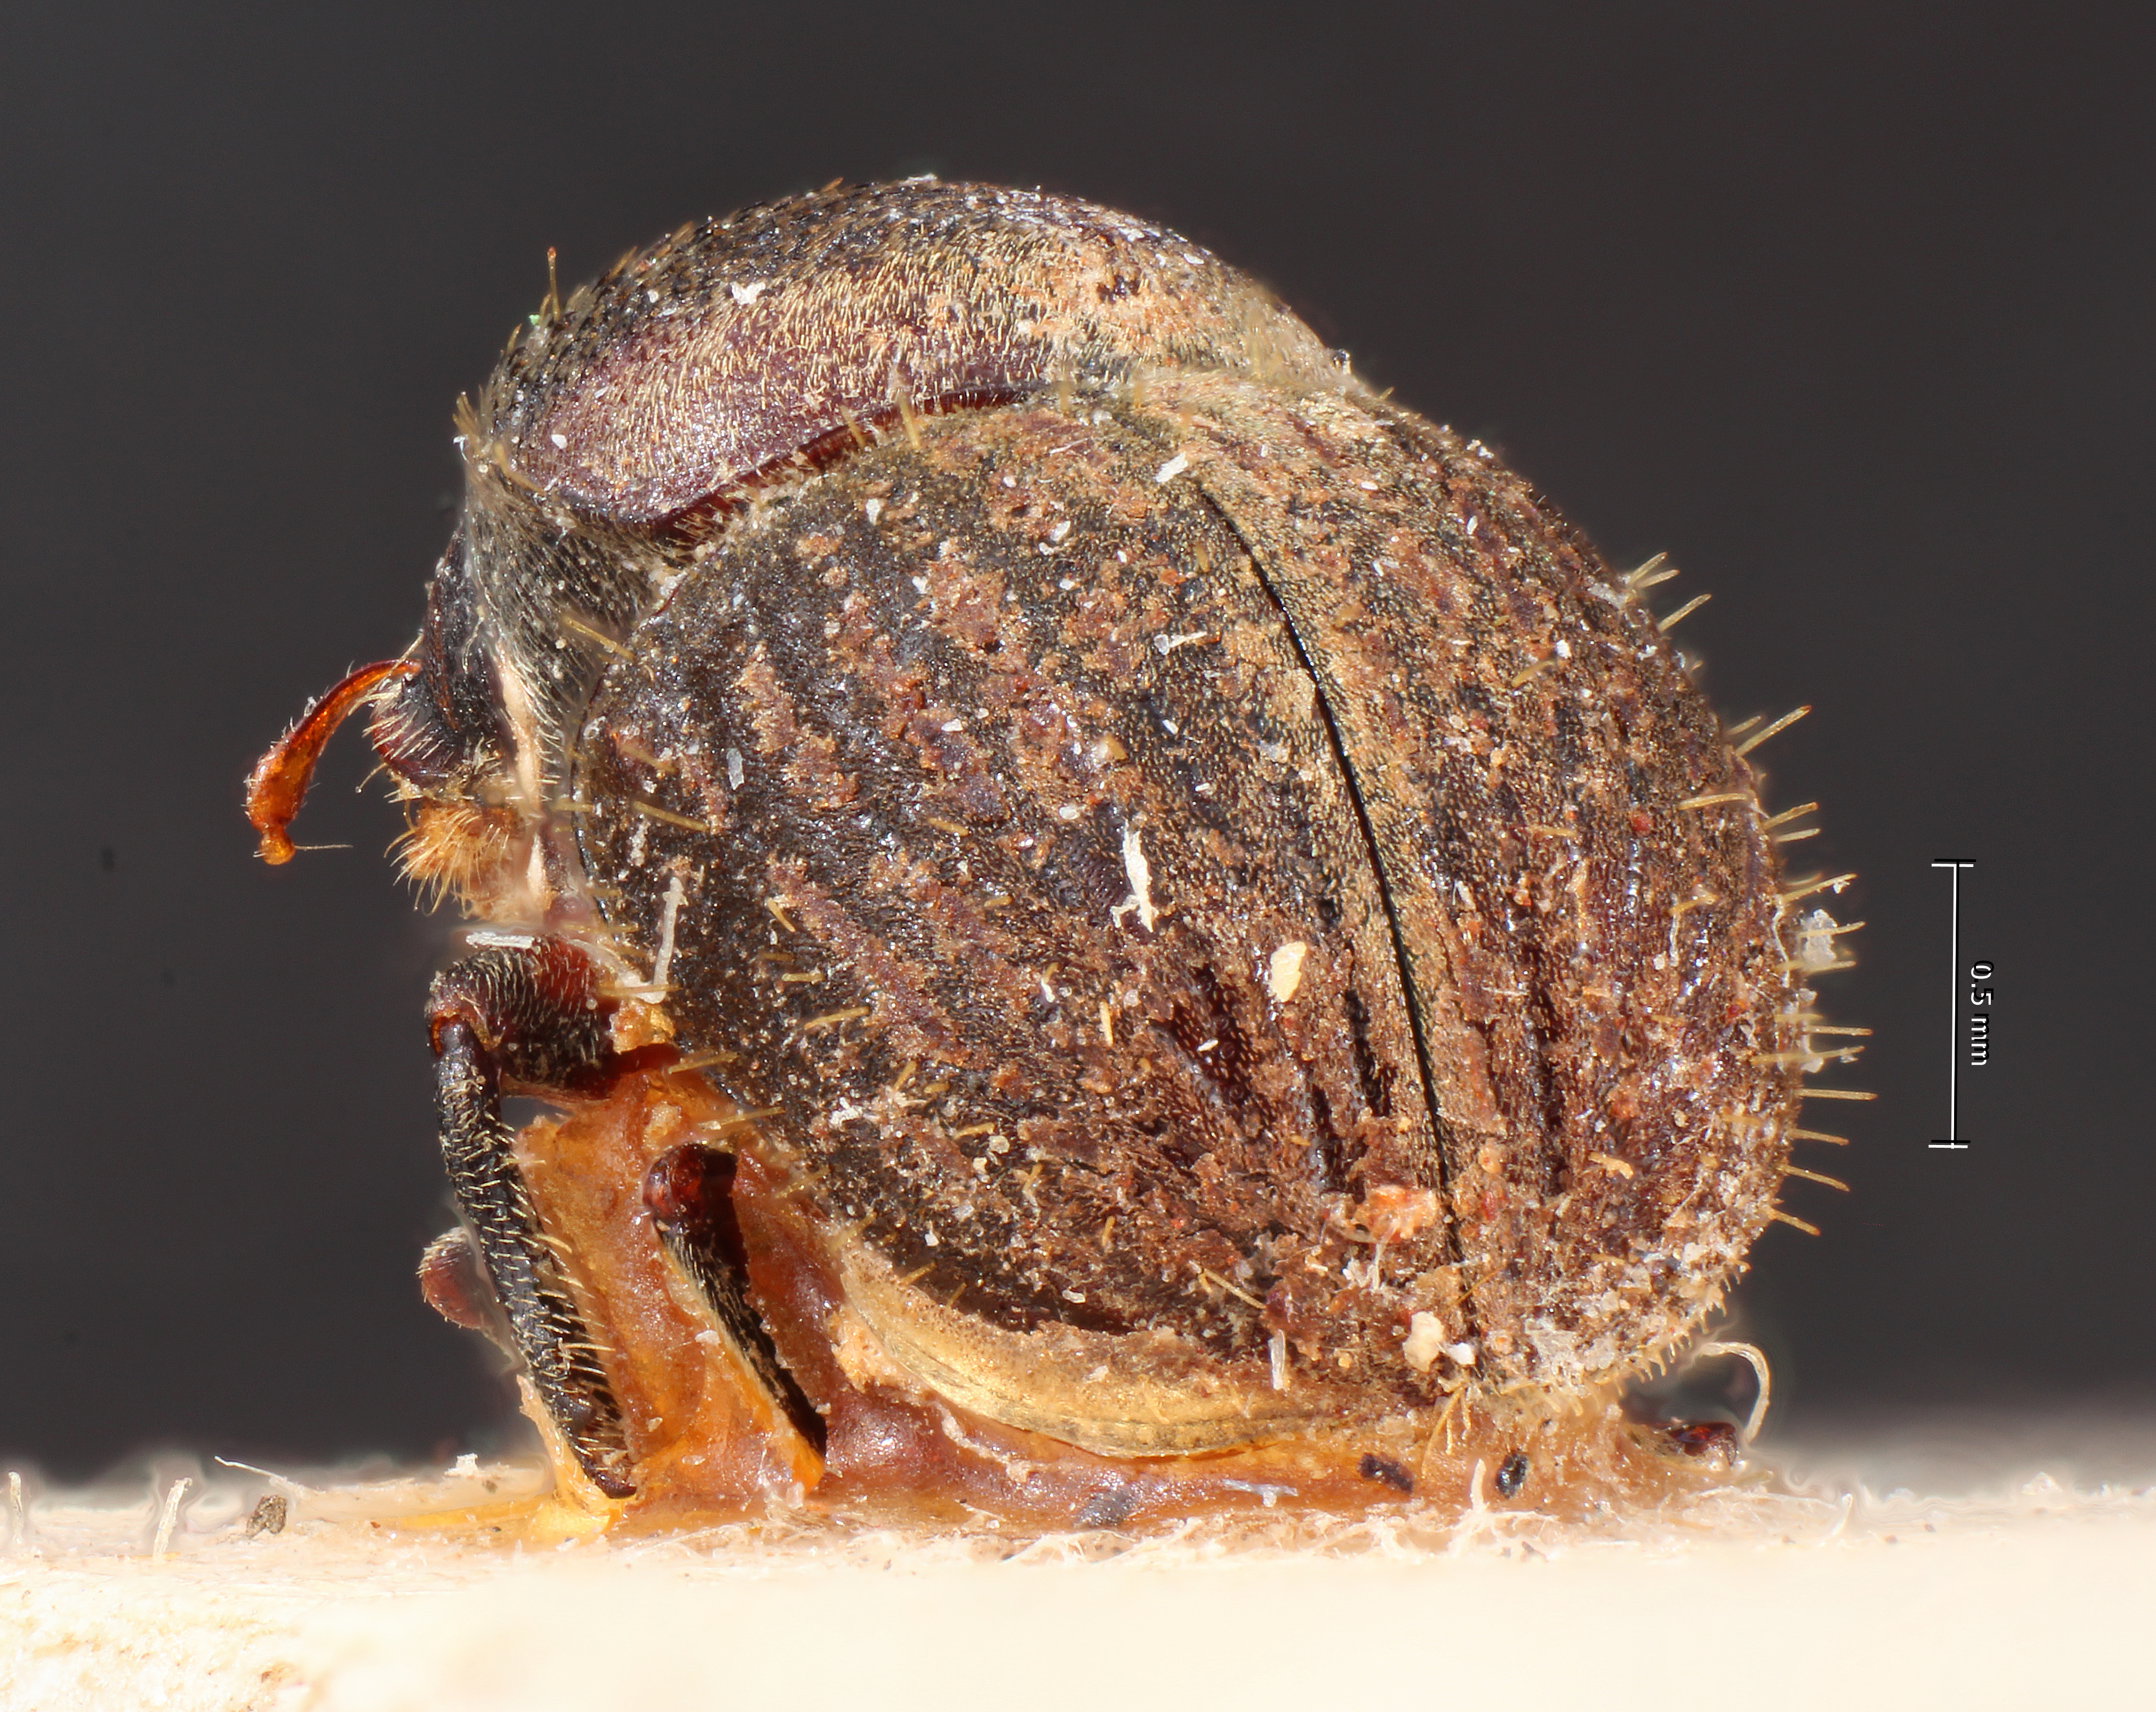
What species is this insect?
Problechilus brevis
